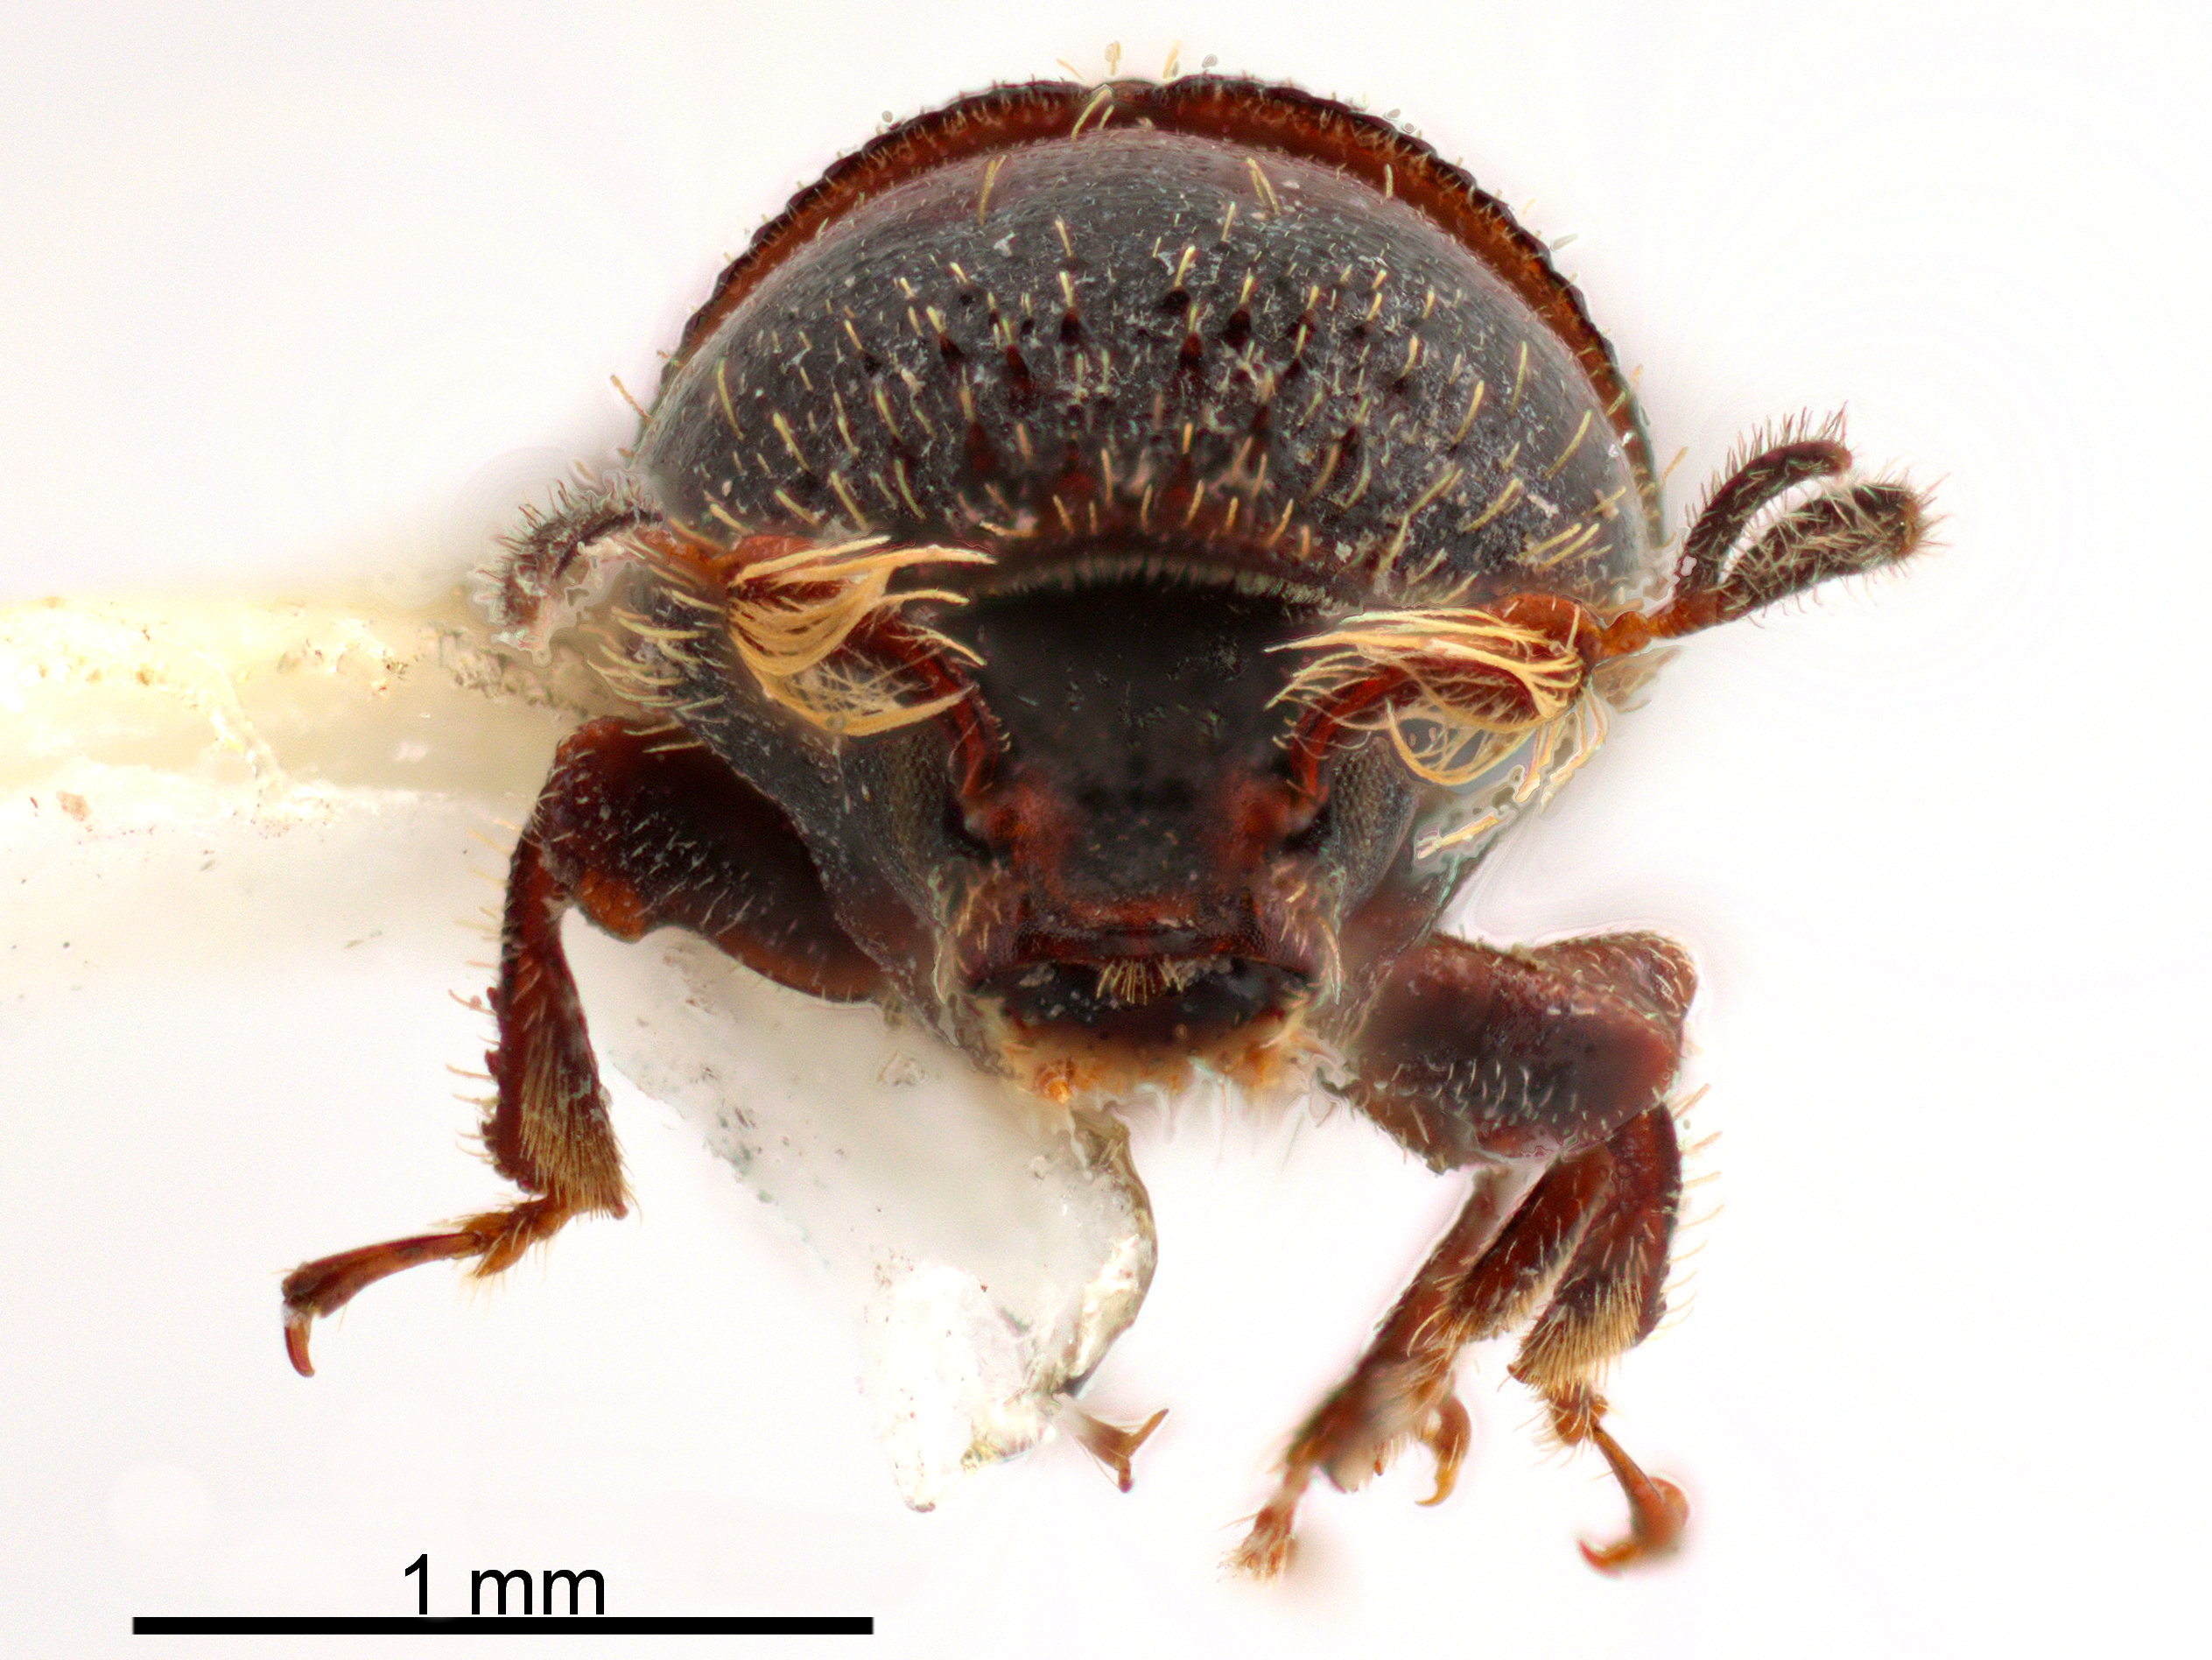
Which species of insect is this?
Phloeotribus biguttatus
